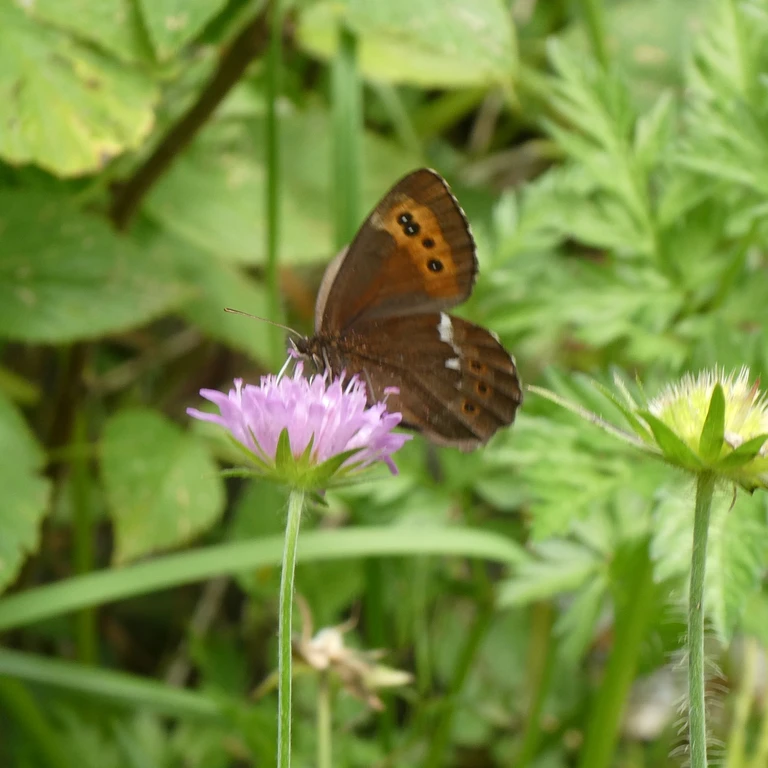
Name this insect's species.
Erebia ligea
